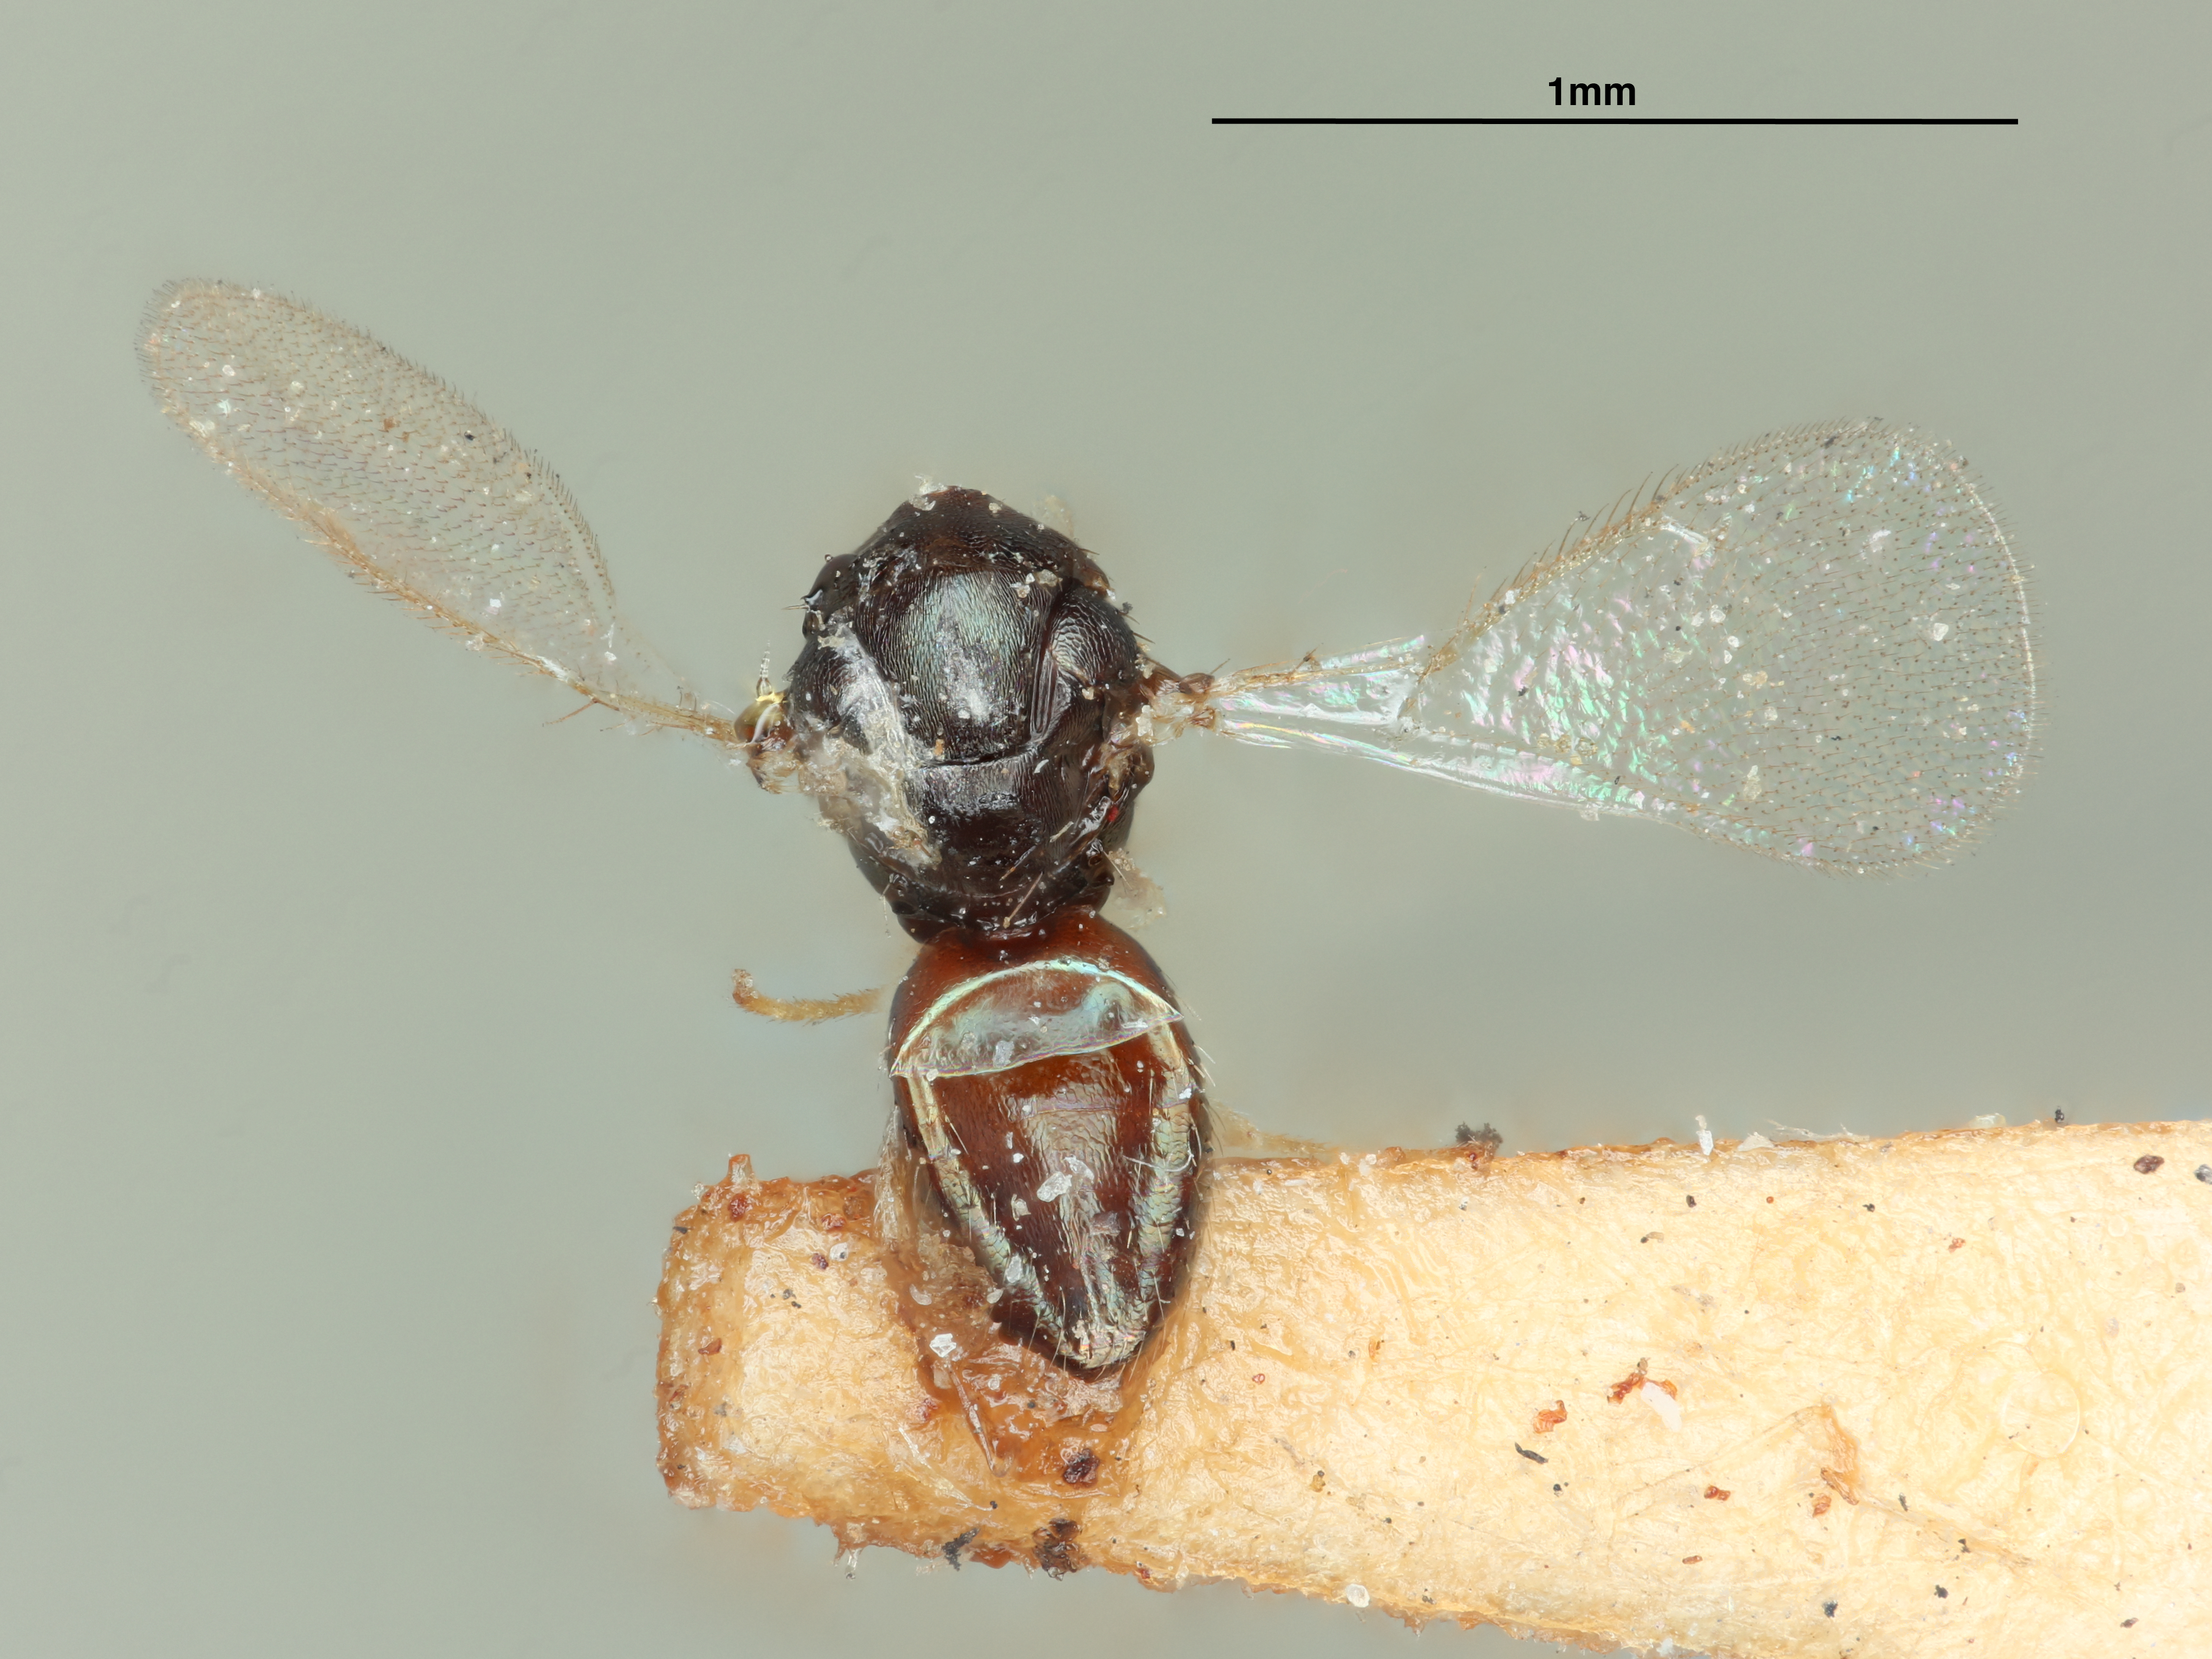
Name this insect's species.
Tetrastichus johnsoni
